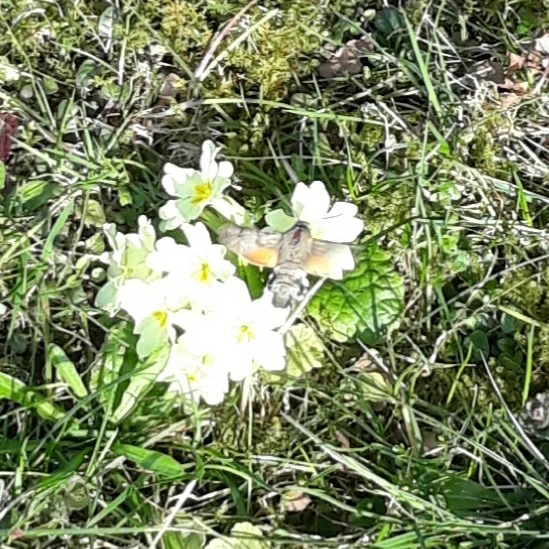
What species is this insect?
Macroglossum stellatarum
